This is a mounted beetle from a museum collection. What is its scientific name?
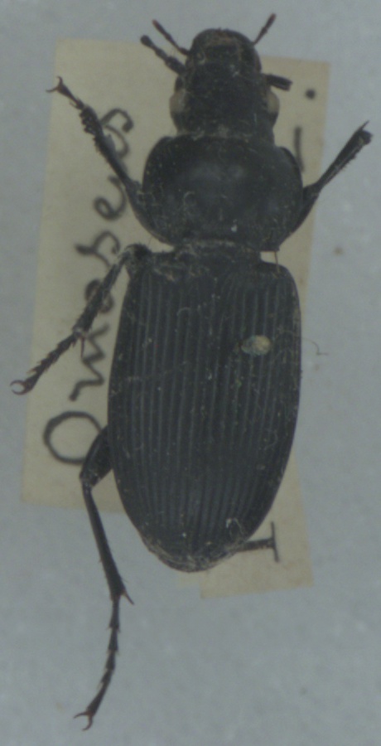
Pterostichus melanarius
